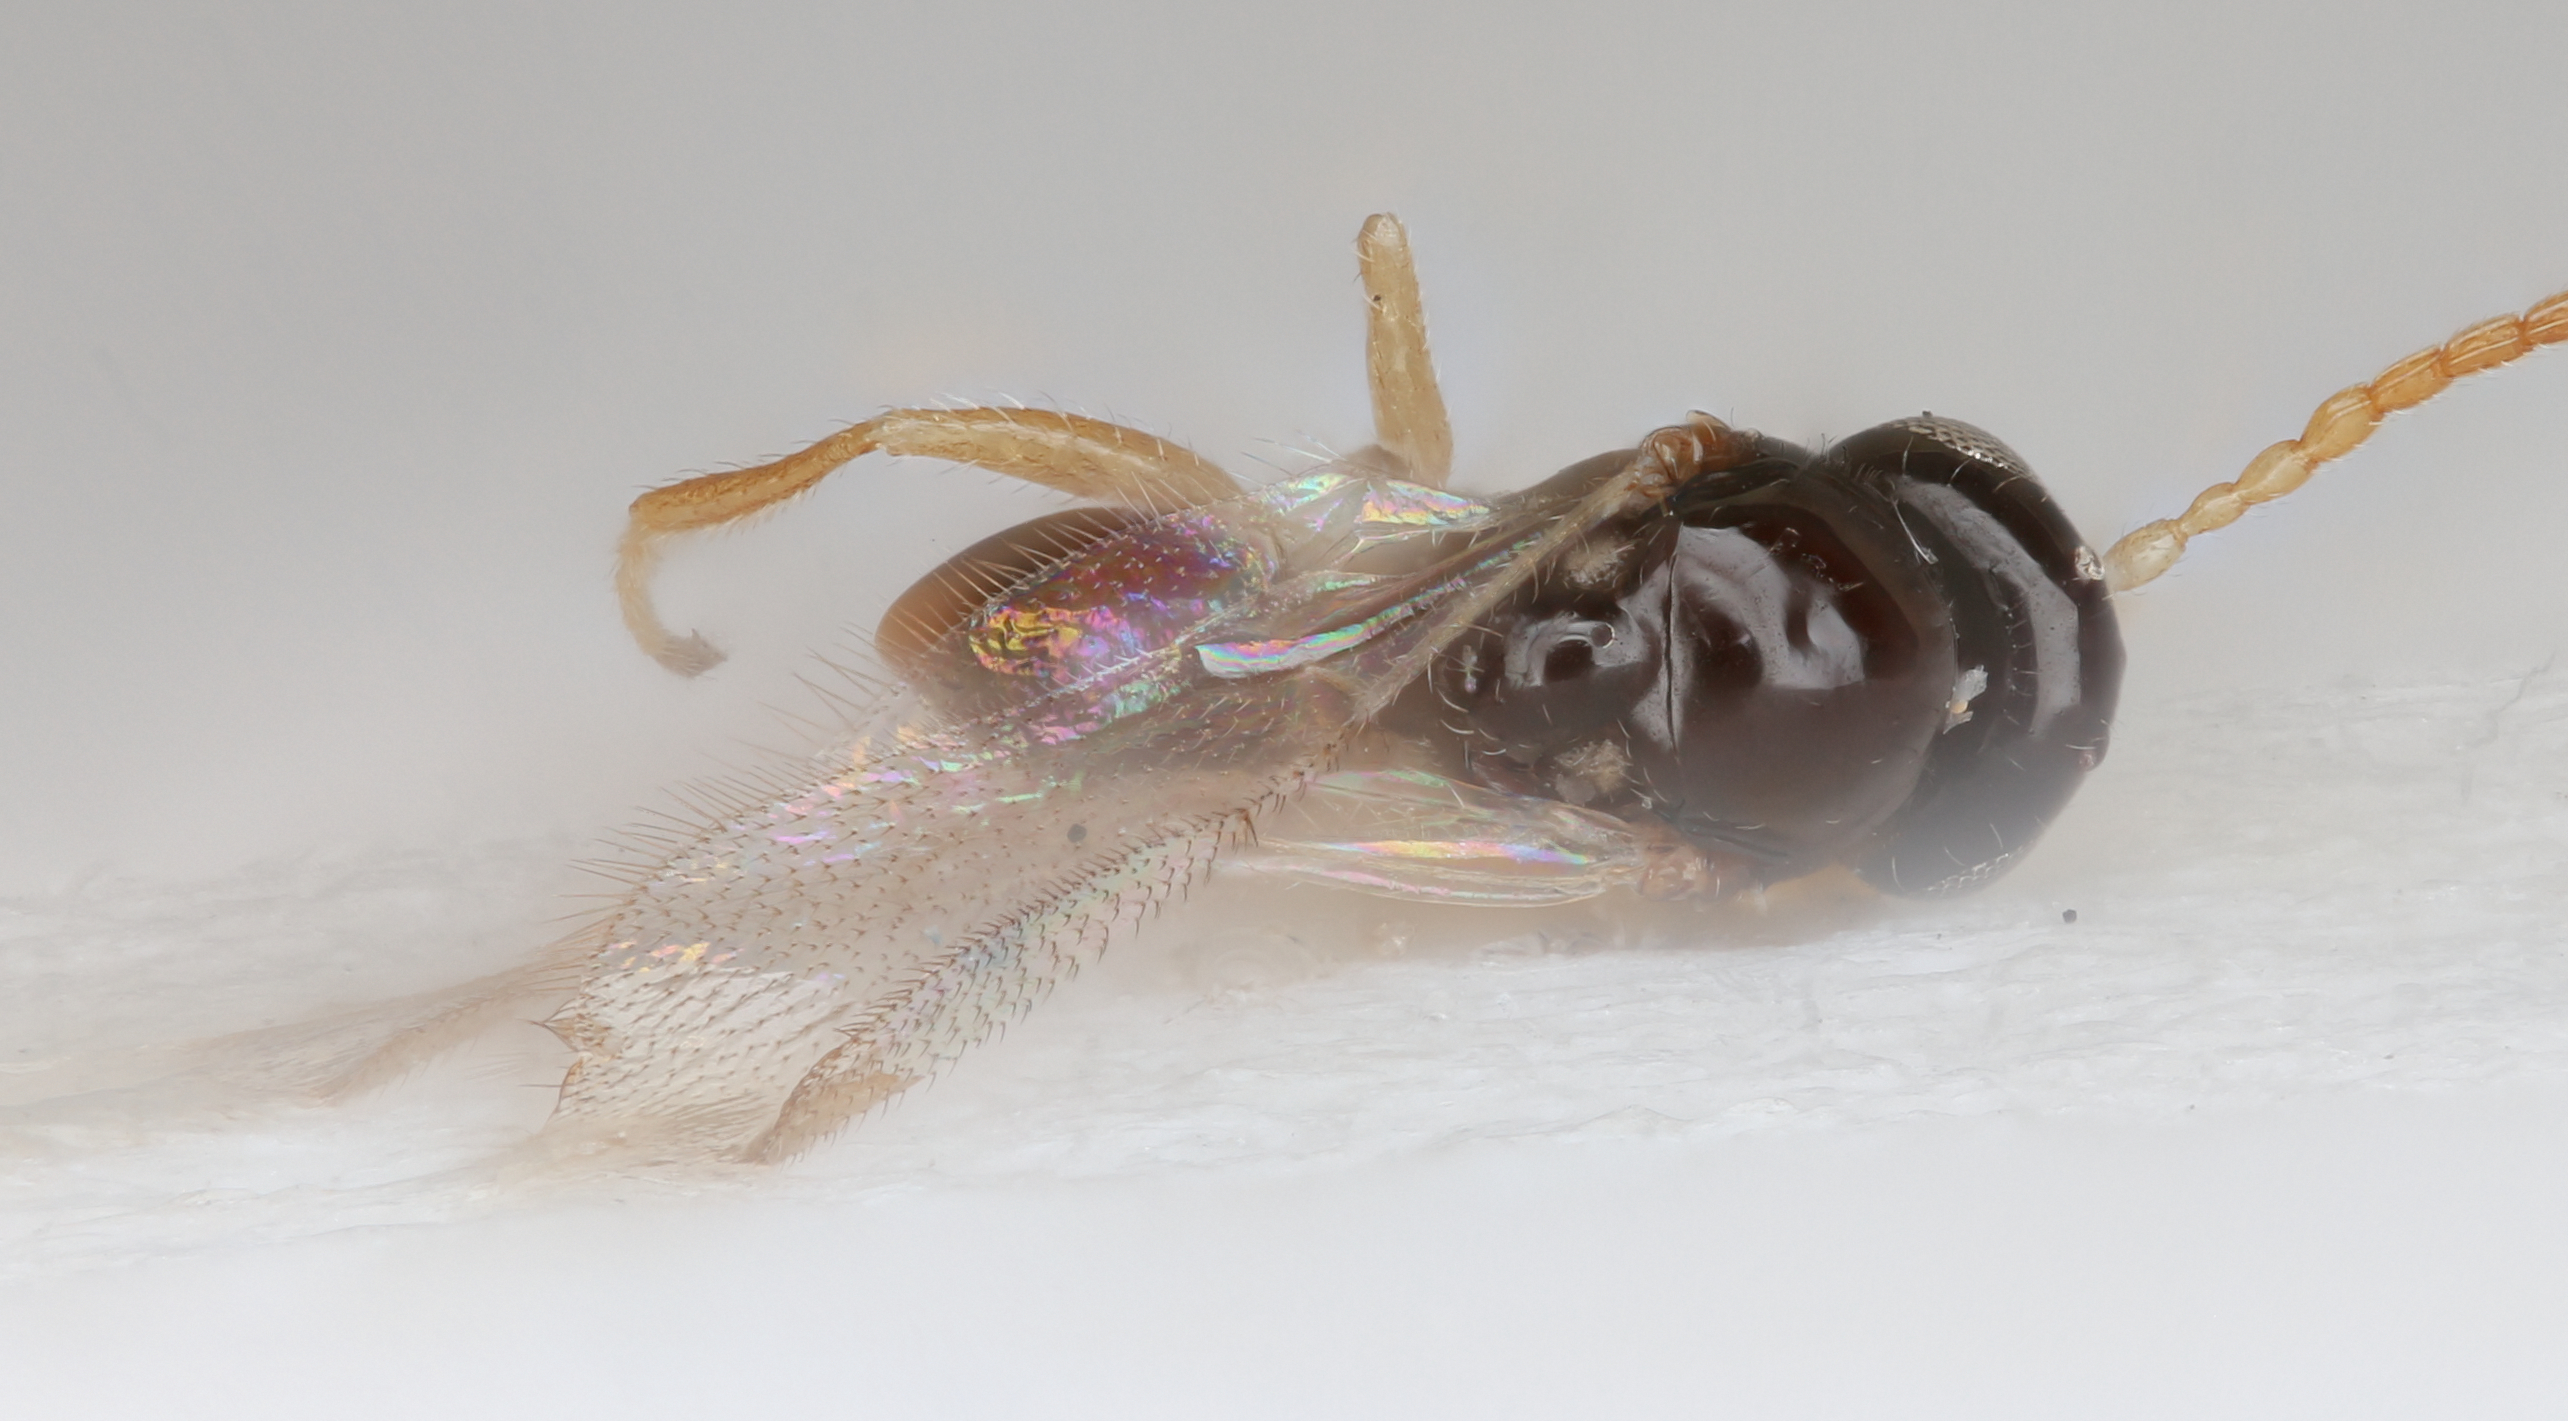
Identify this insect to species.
Alloxysta petchabunensis
